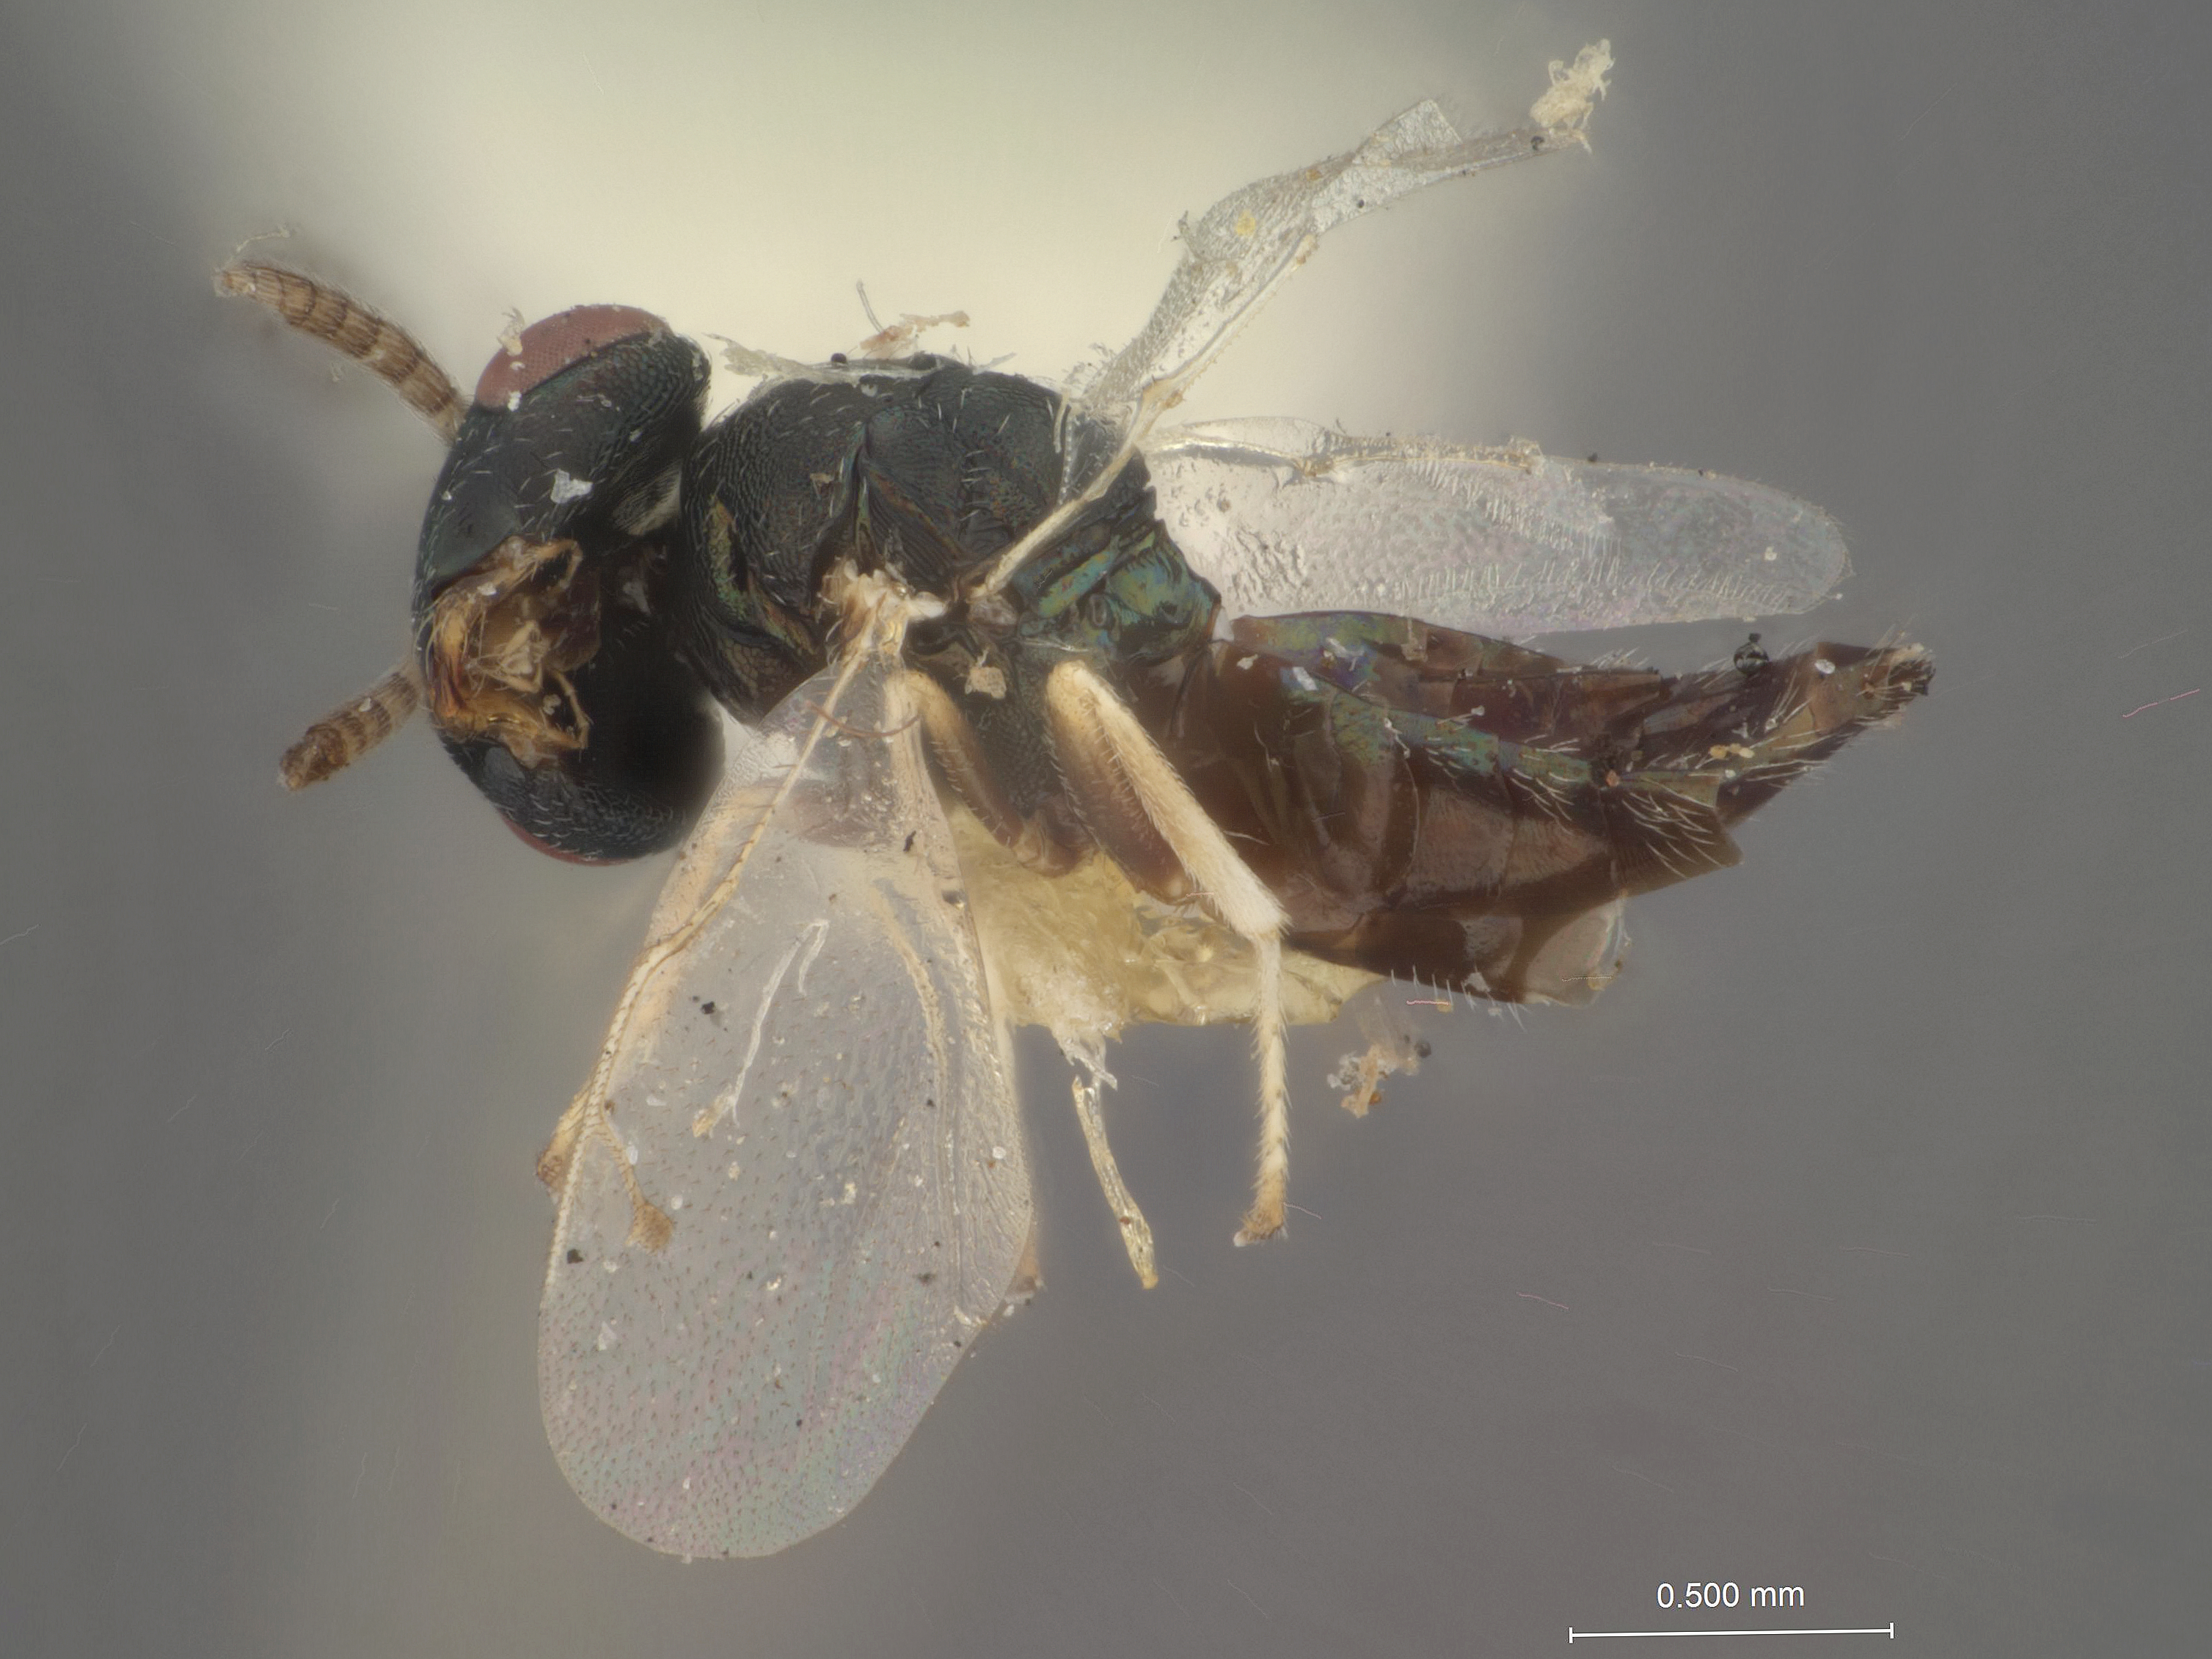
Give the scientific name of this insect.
Pseudocatolaccus americanus
